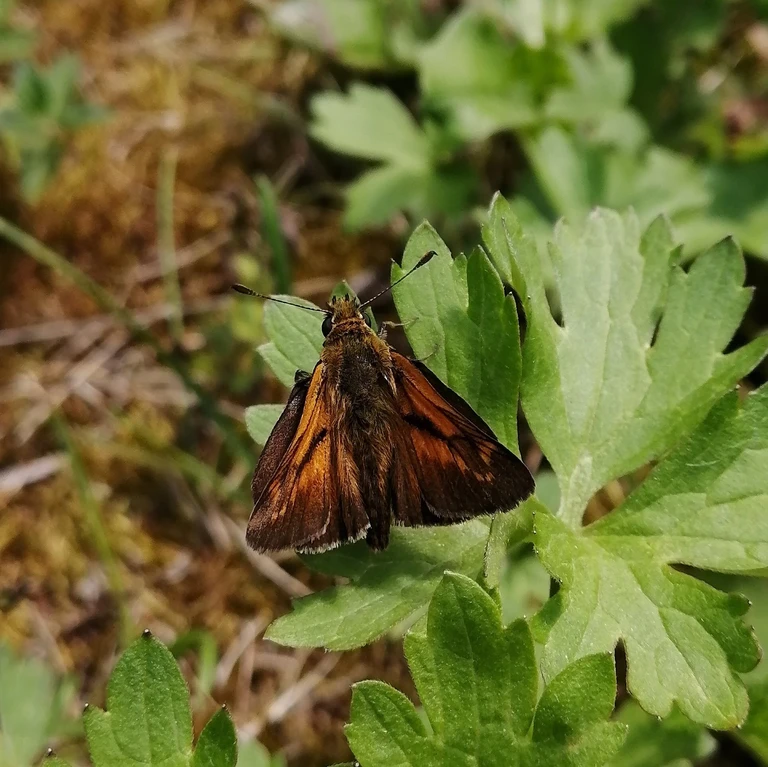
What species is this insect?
Ochlodes sylvanus (also Ochlodes venata)
